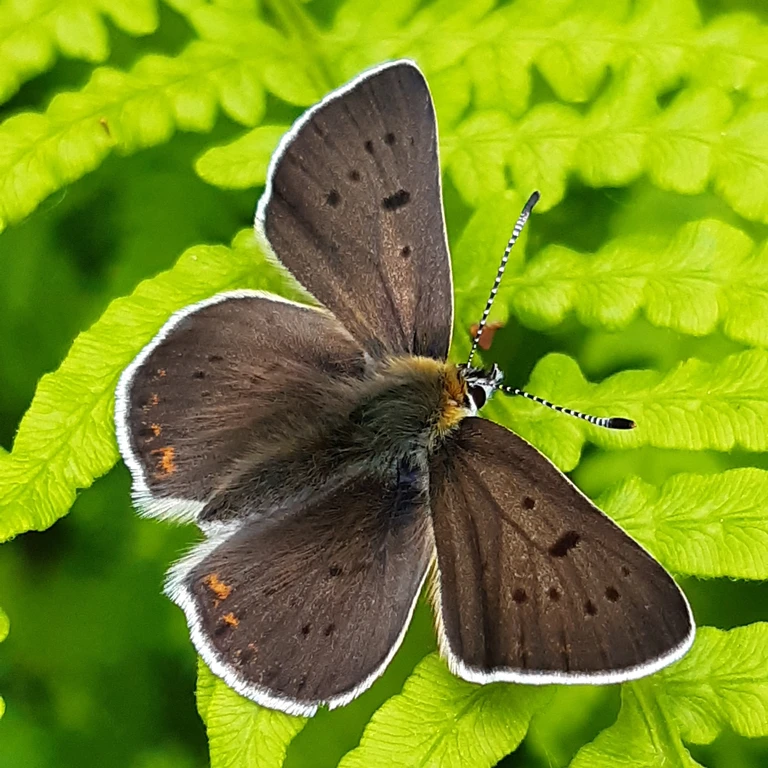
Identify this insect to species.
Lycaena tityrus (also Loweia tityrus)
